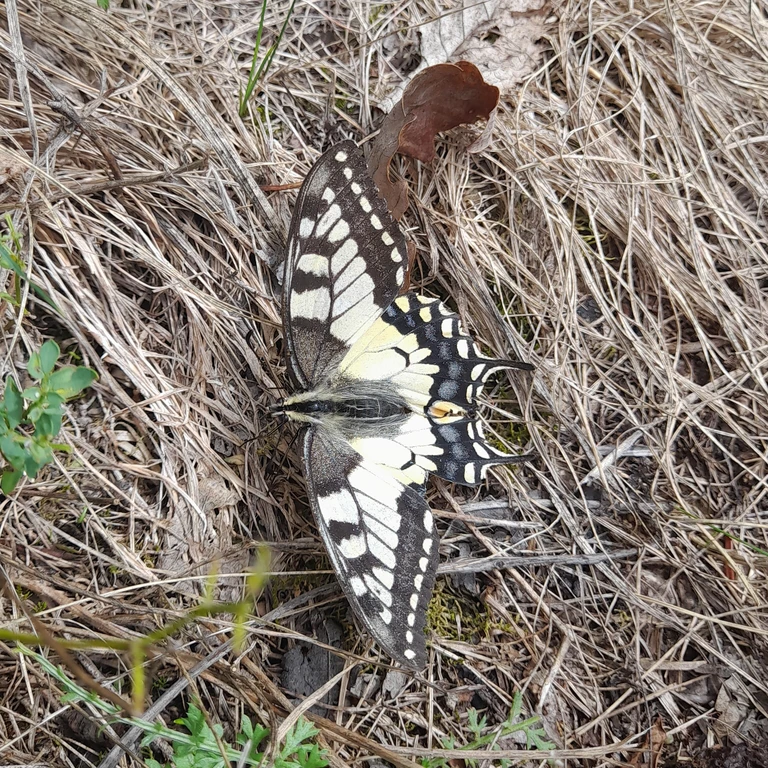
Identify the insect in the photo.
Papilio machaon
